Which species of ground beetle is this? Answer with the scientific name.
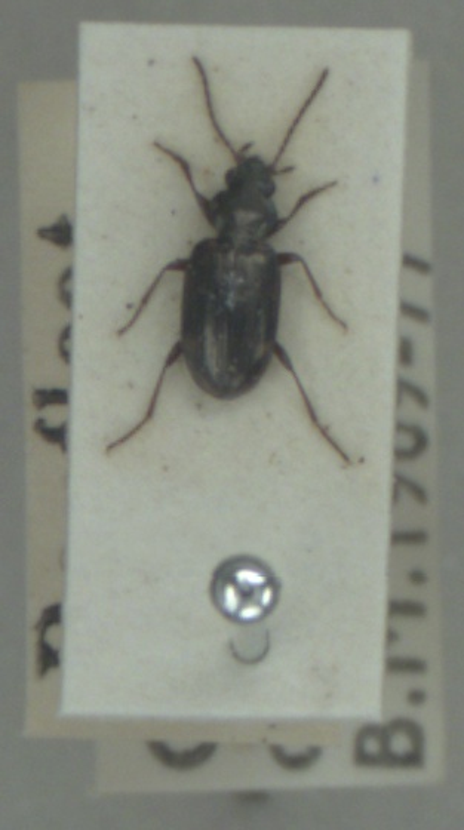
Bembidion varium
